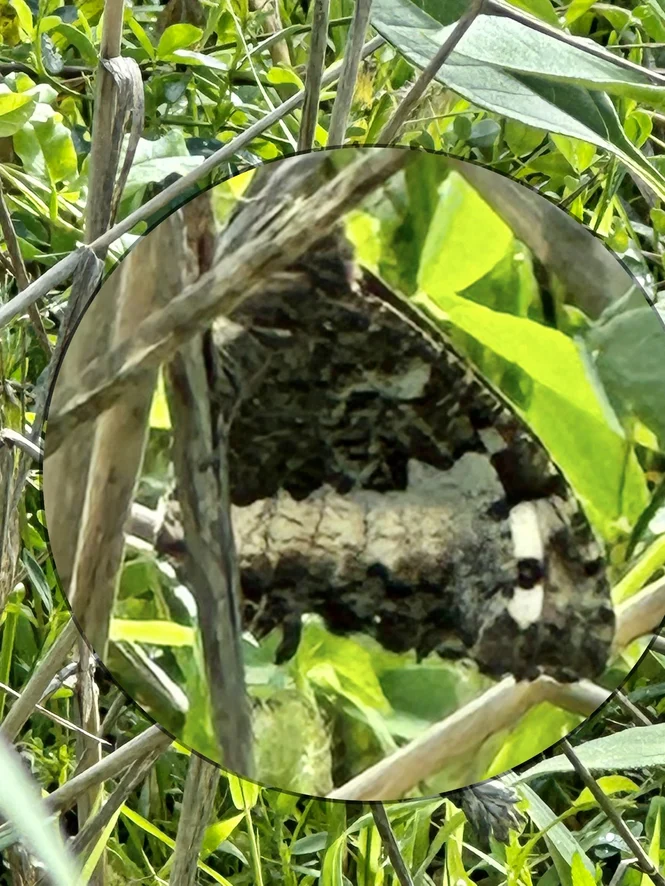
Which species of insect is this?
Brintesia circe
